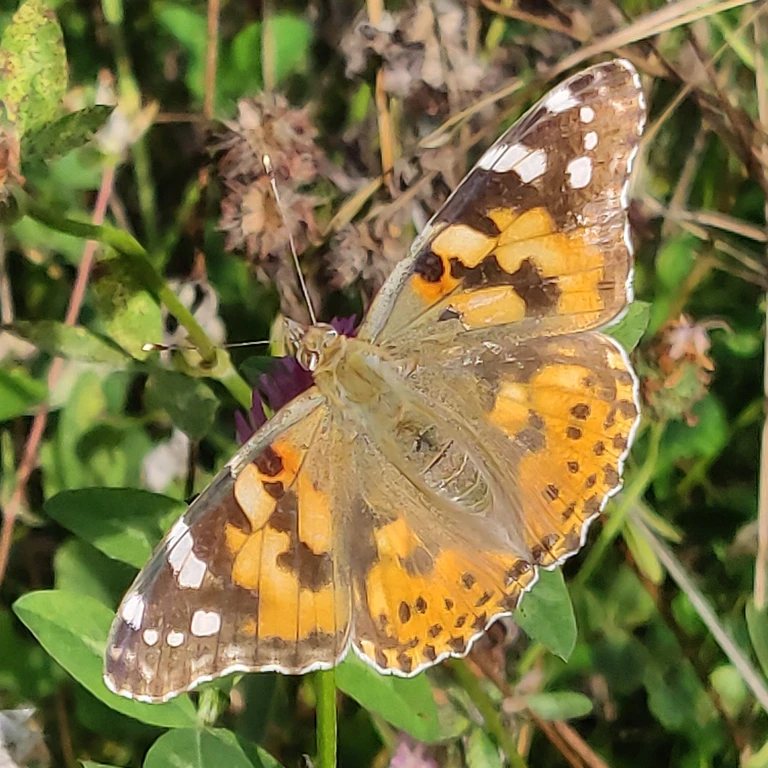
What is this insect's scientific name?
Vanessa cardui
